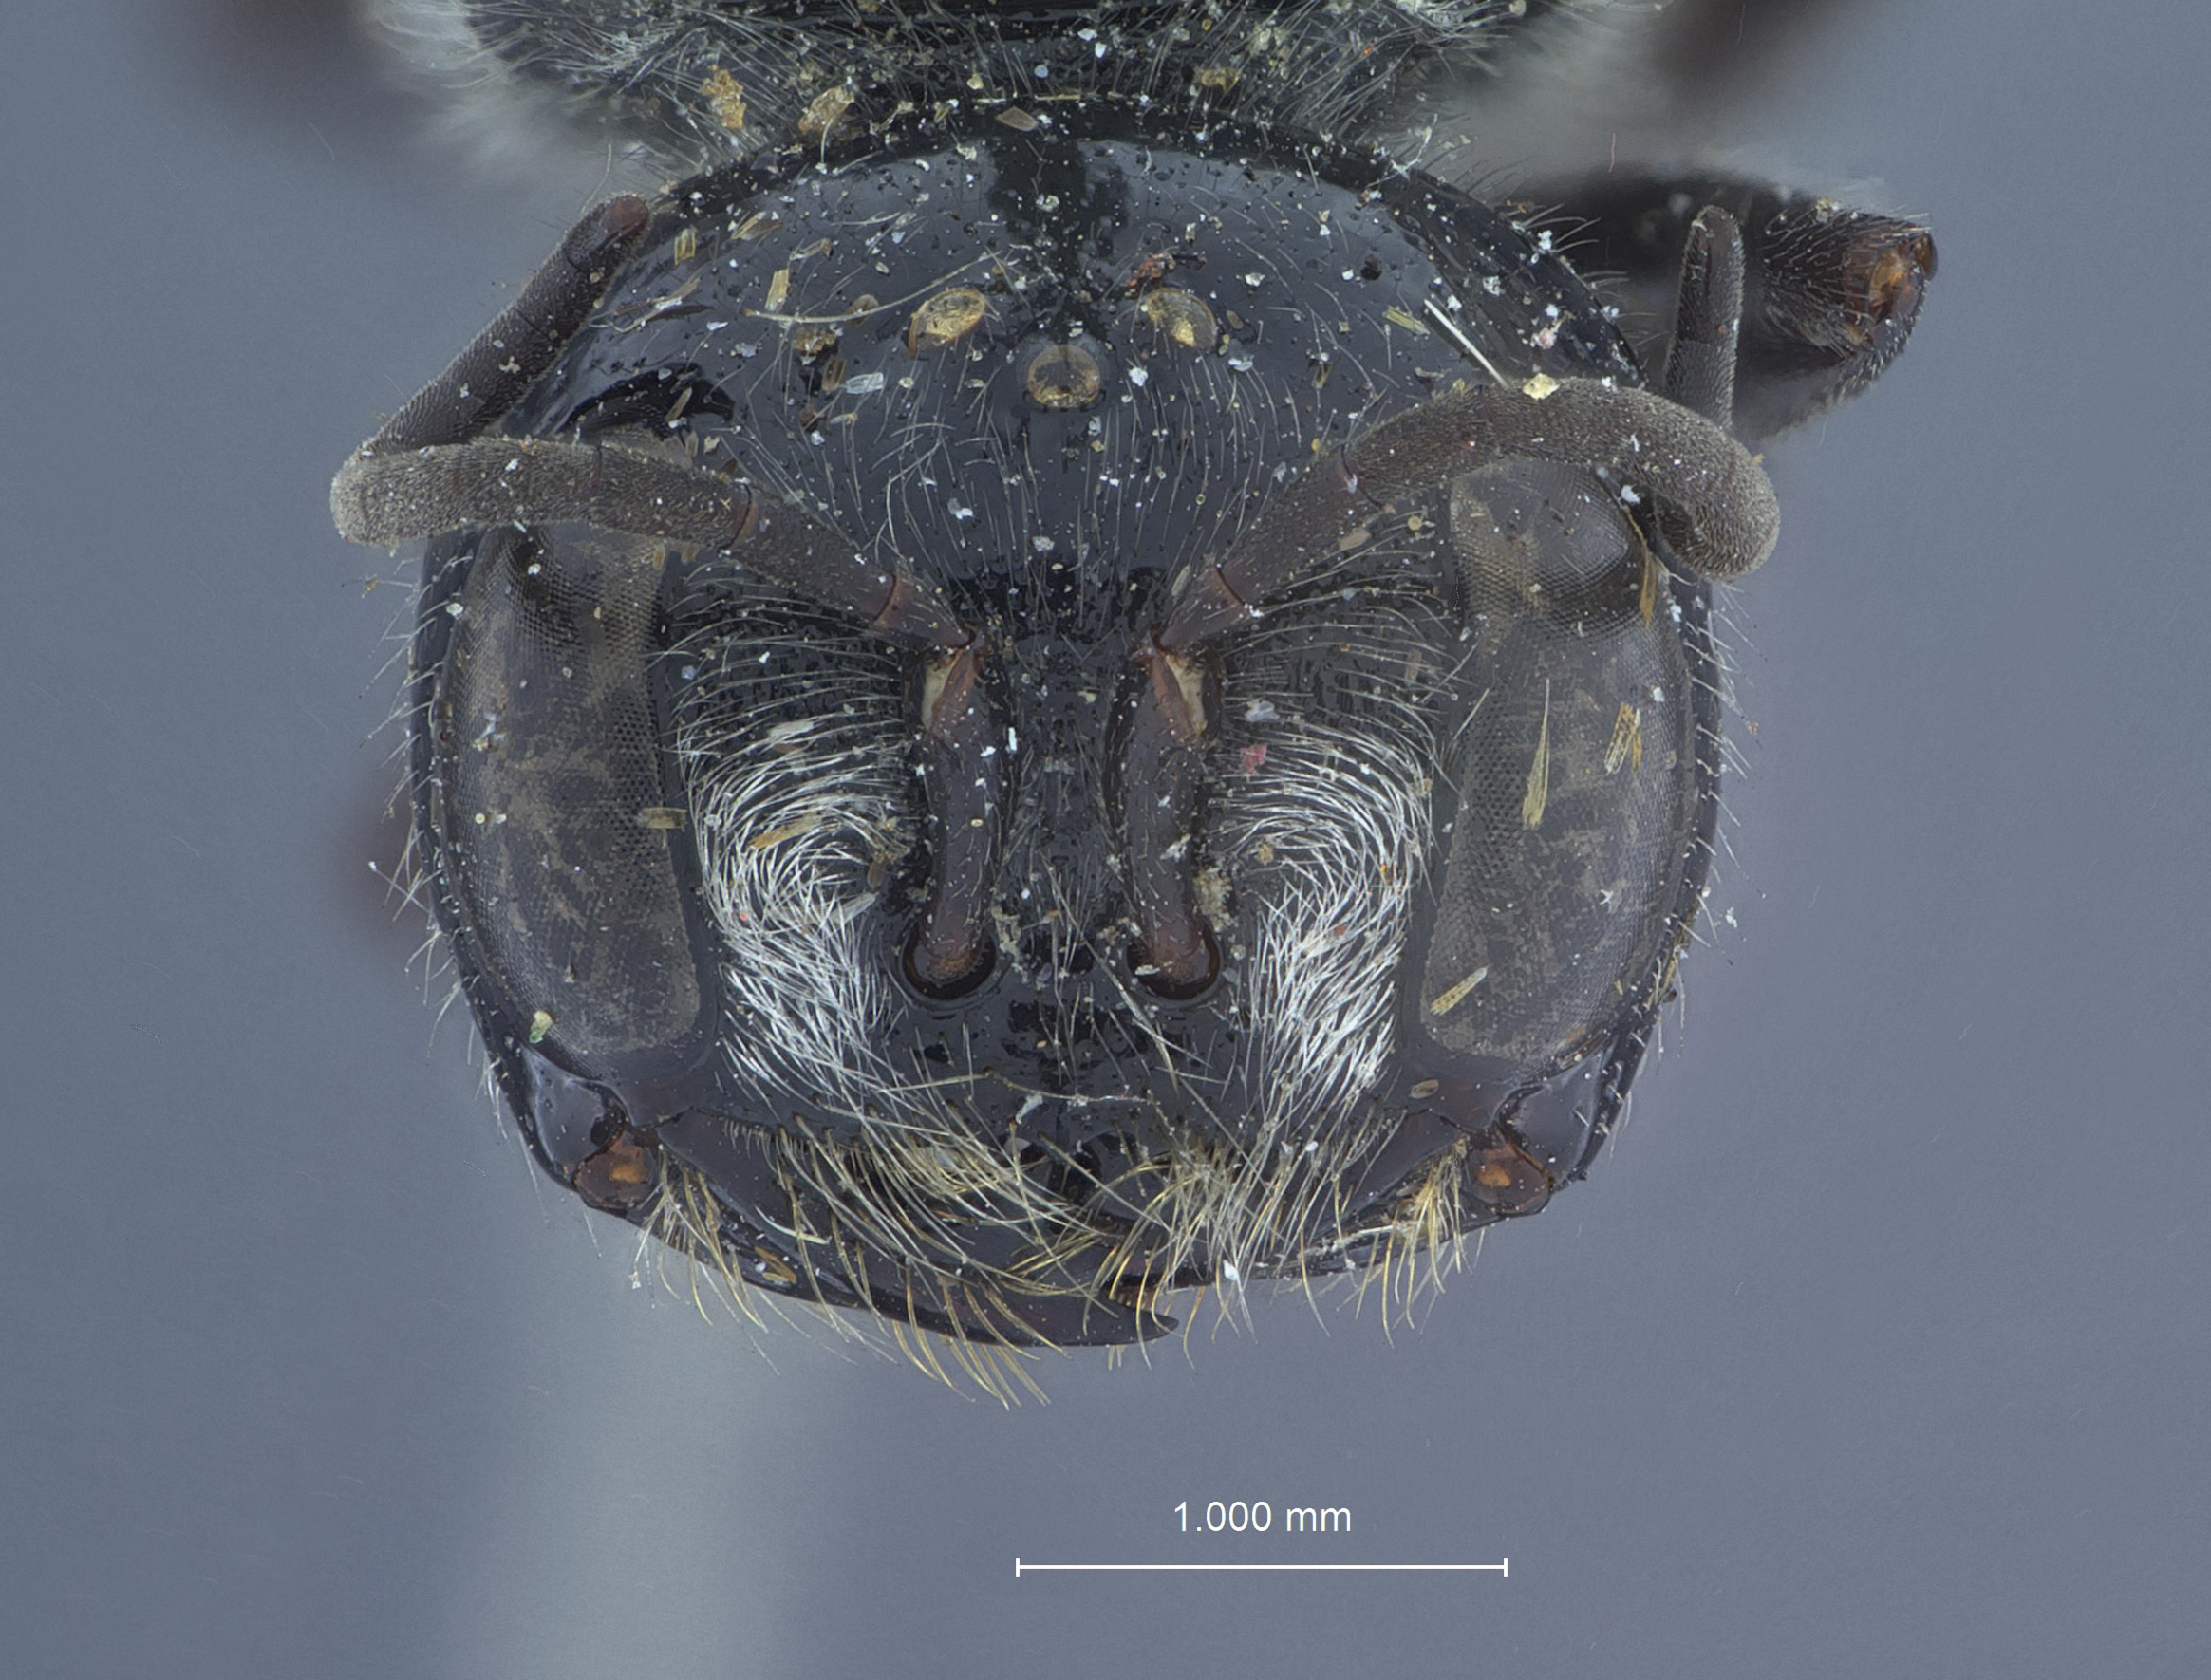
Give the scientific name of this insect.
Pemphredon foxii
